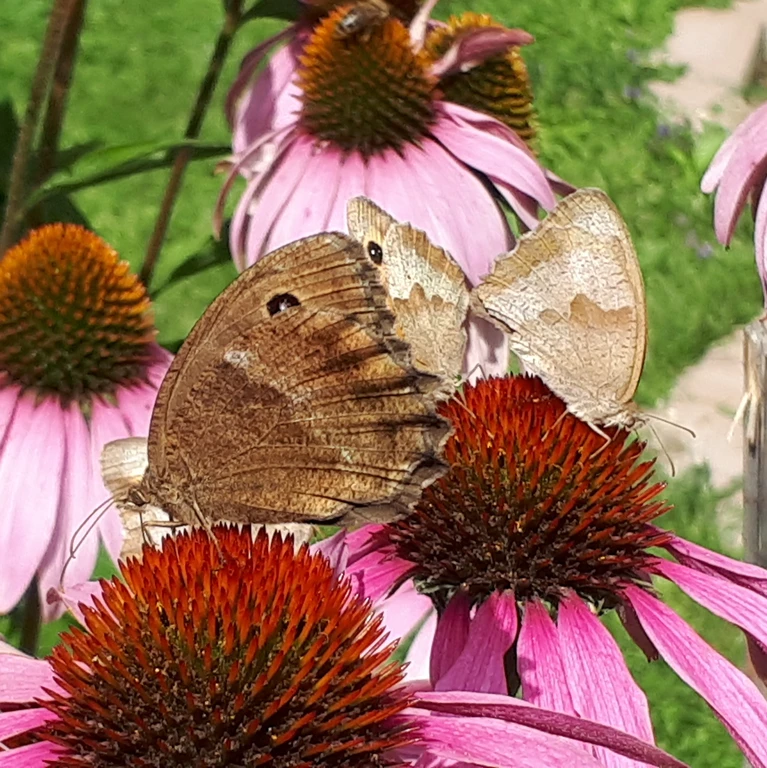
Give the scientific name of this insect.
Minois dryas
